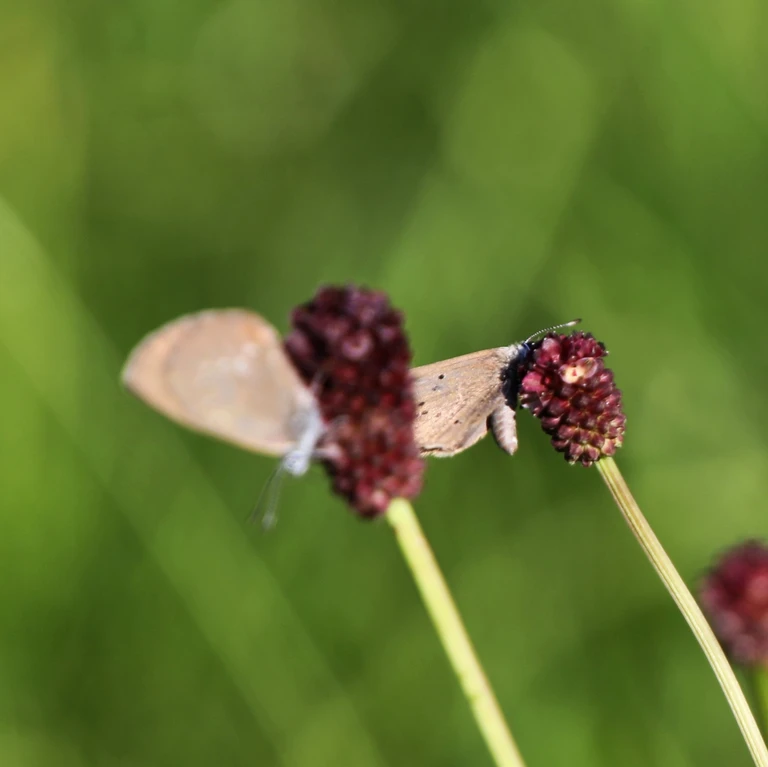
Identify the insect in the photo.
Phengaris nausithous (also Maculinea nausithous)
